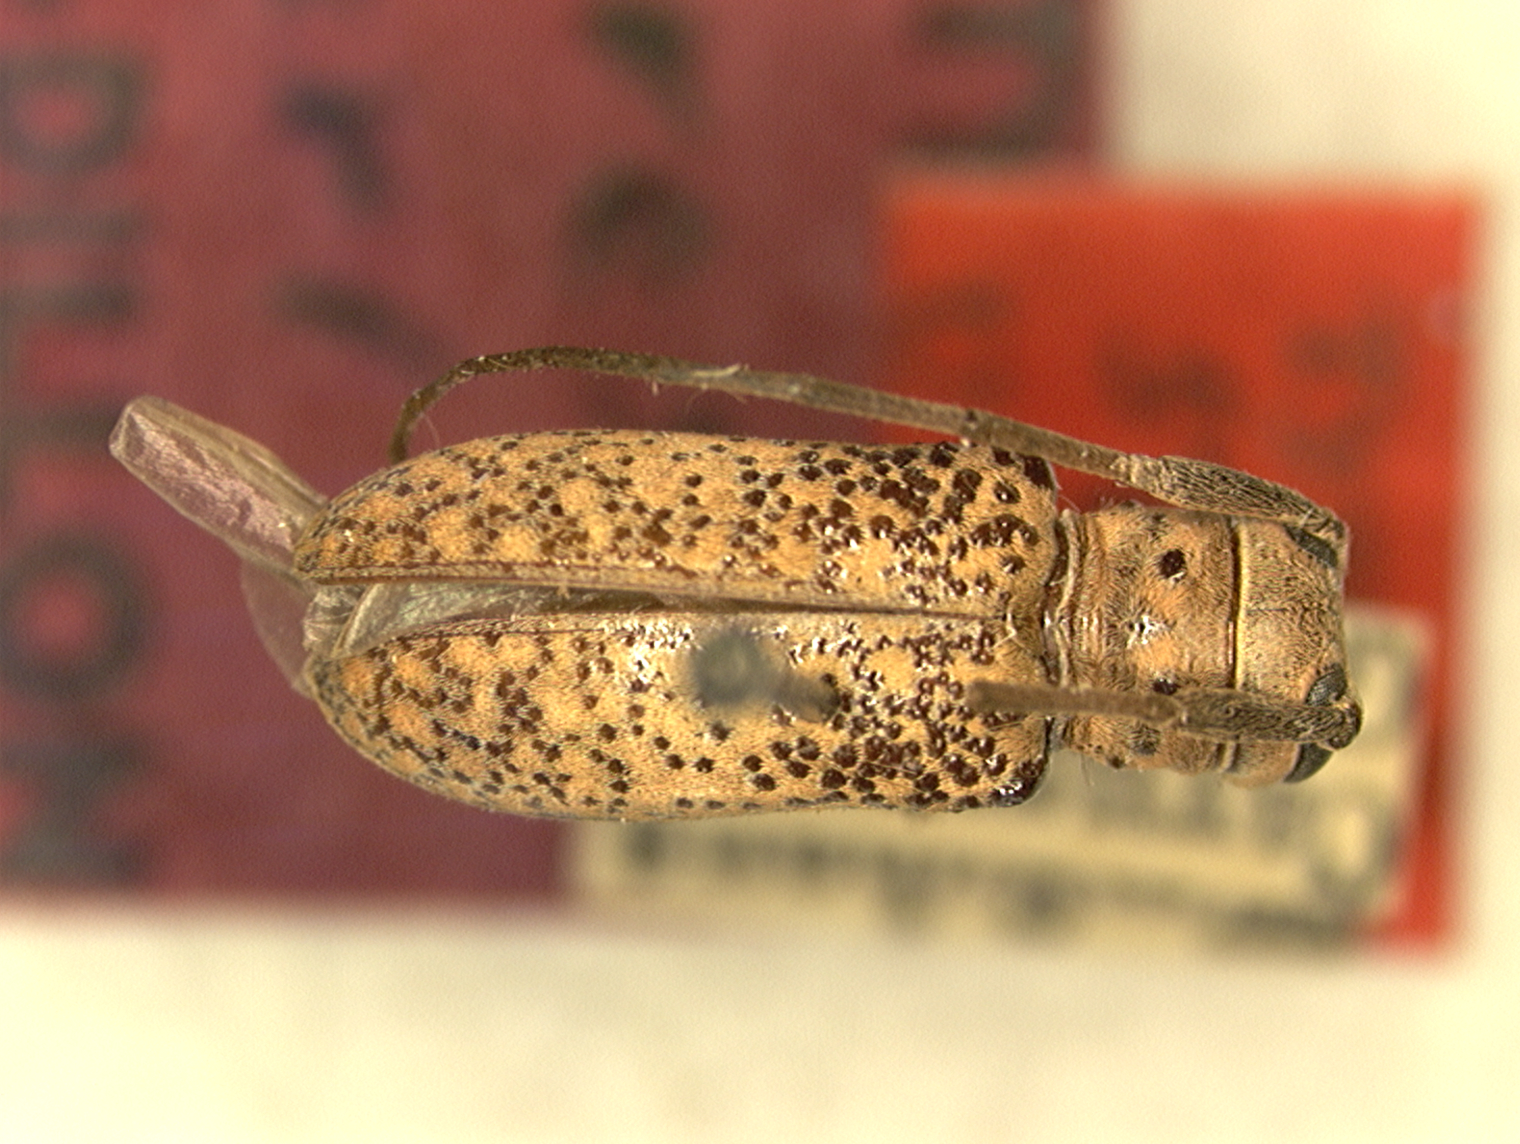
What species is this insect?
Oncideres fisheri
